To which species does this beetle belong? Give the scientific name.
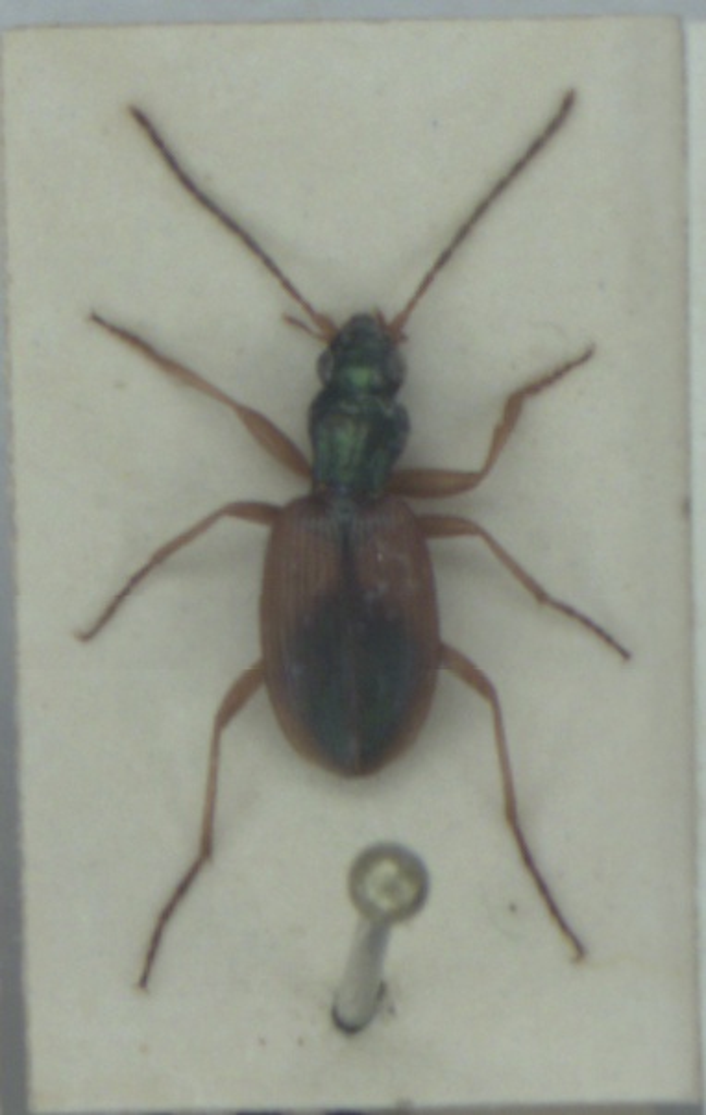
Anchomenus dorsalis
